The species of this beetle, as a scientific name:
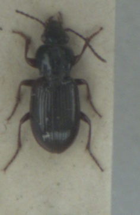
Pterostichus strenuus
